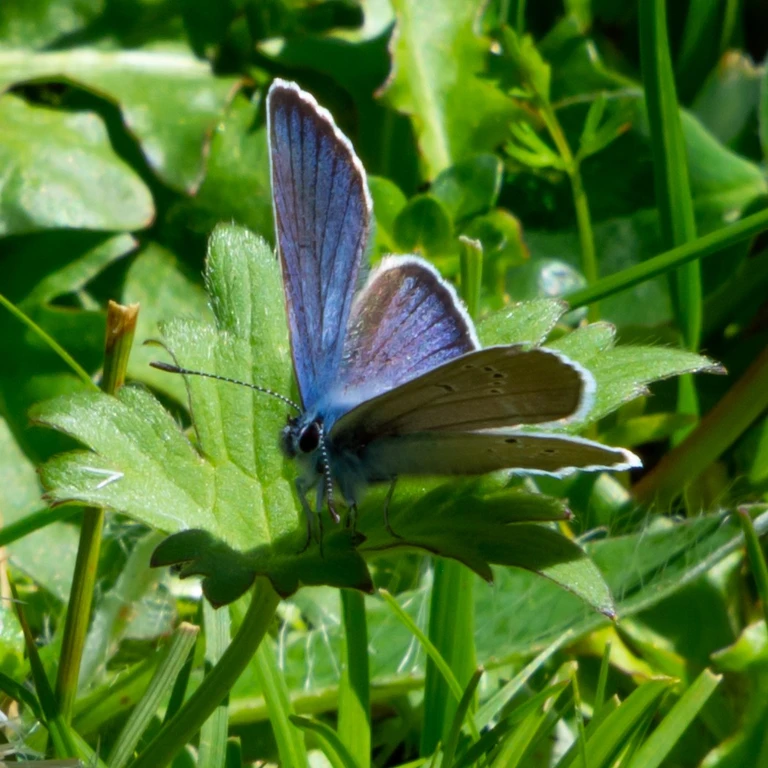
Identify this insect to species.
Cyaniris semiargus
